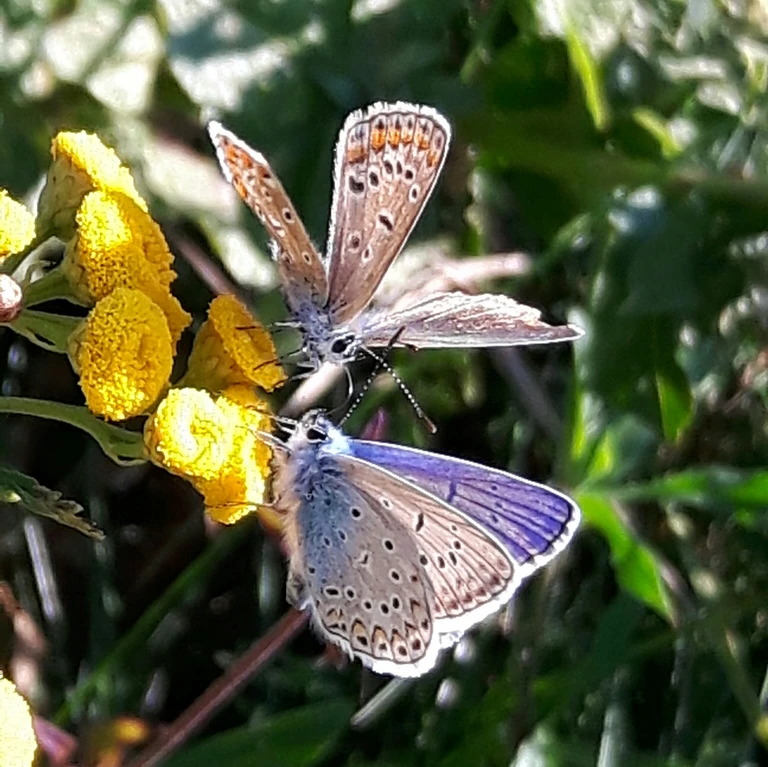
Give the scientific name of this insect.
Polyommatus icarus
